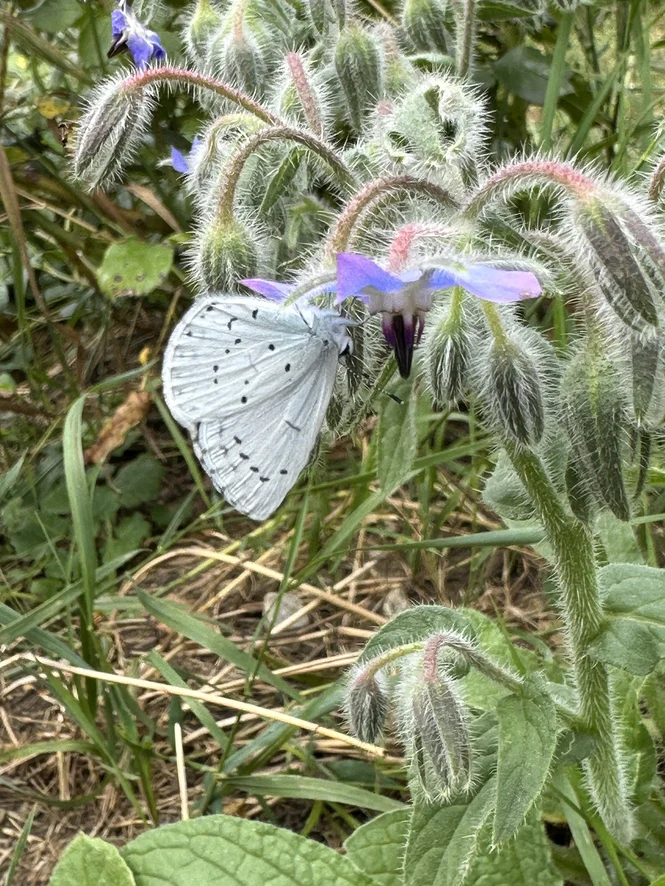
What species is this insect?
Celastrina argiolus
